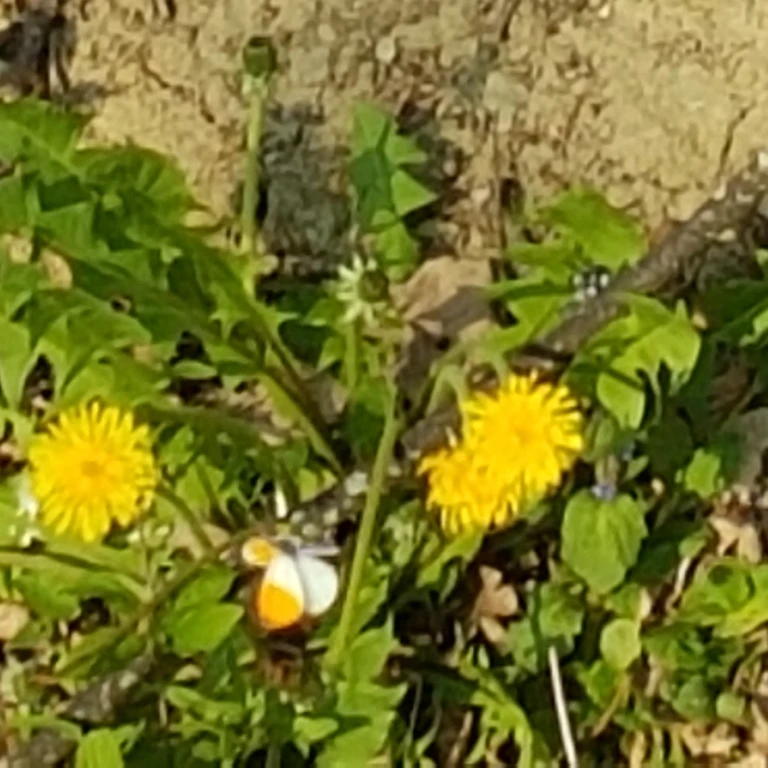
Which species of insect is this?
Anthocharis cardamines
